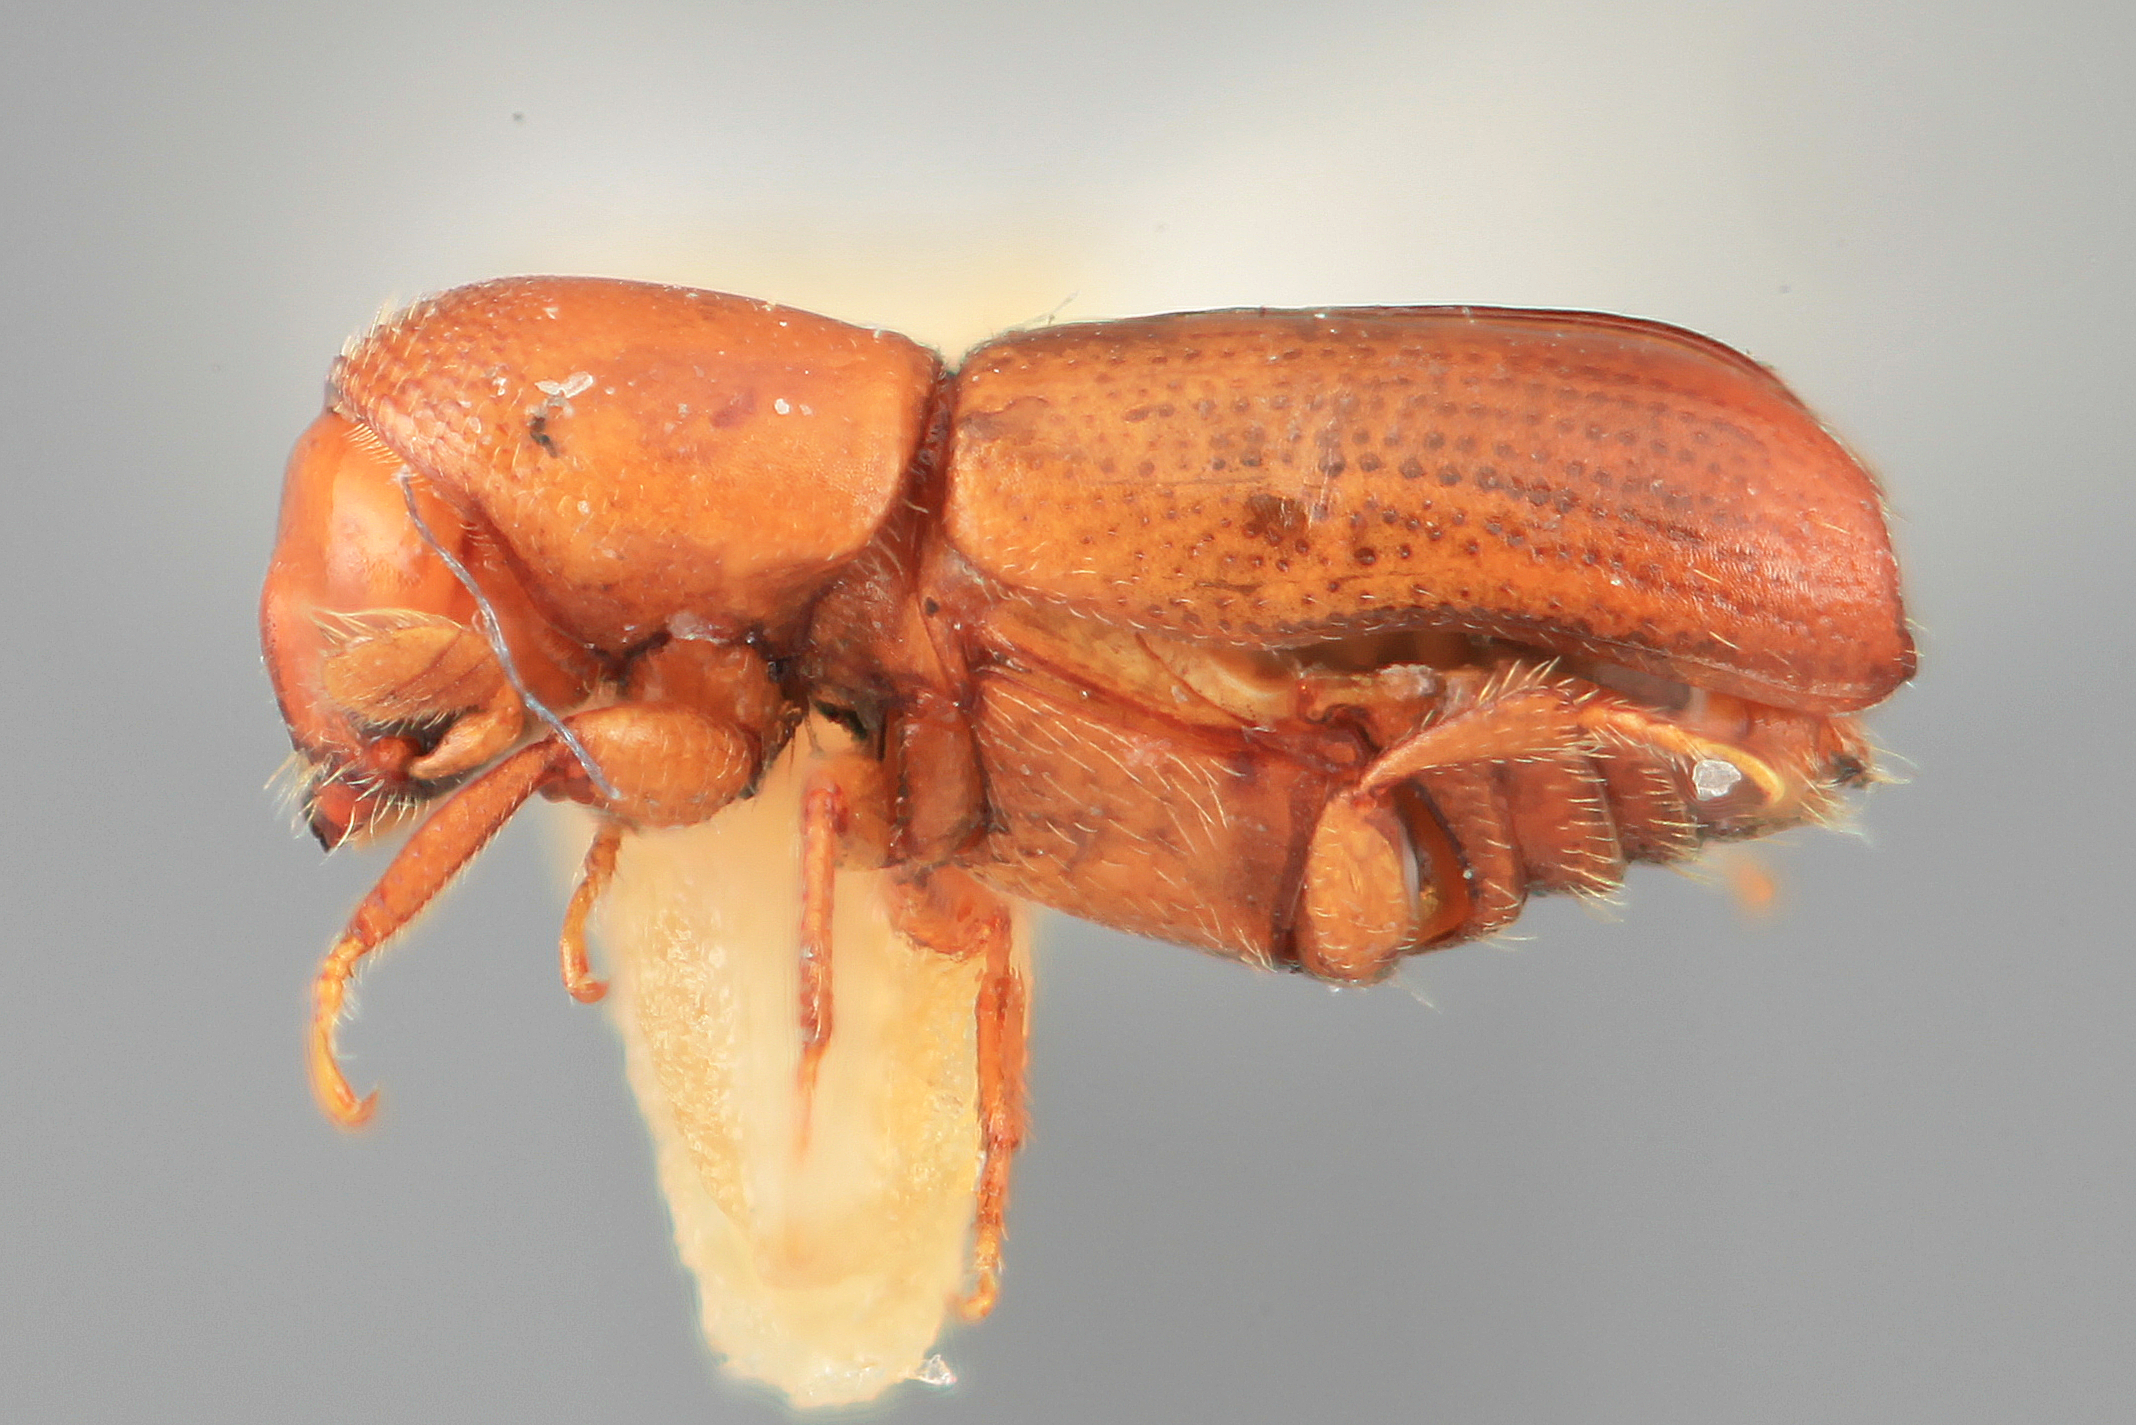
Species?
Microcorthylus pusillus
